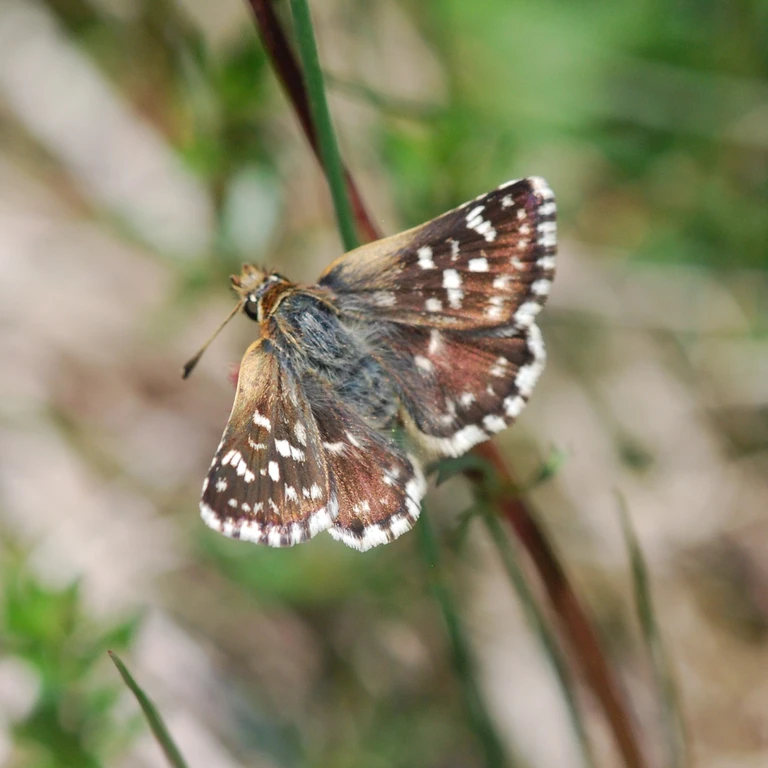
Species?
Spialia sertorius
